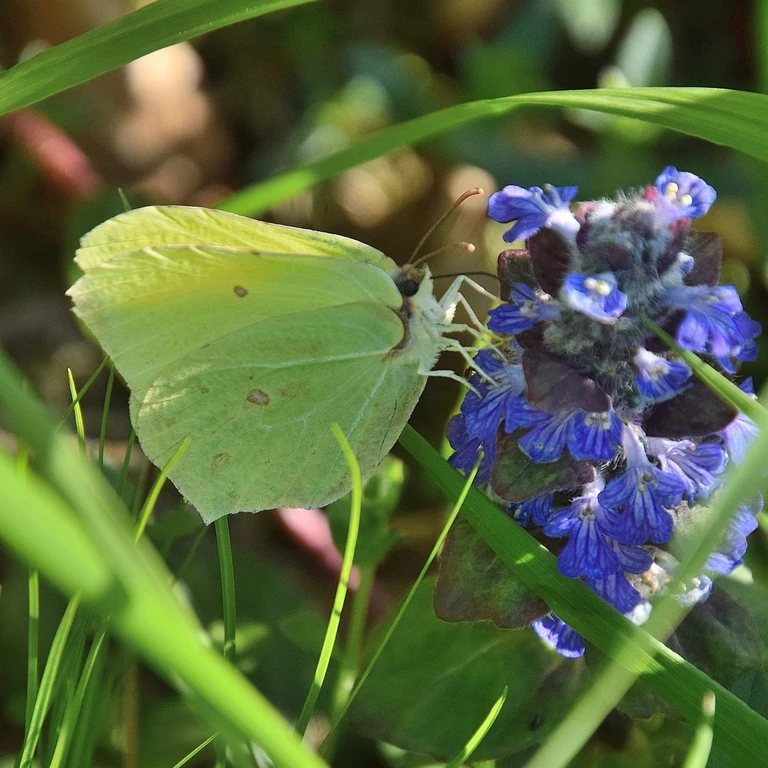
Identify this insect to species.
Gonepteryx rhamni
